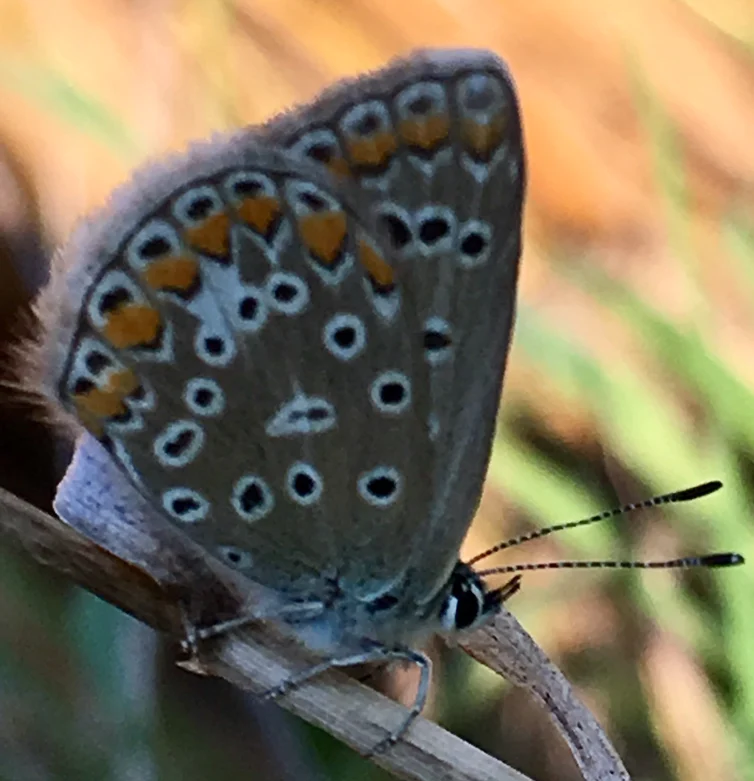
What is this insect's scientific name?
Polyommatus icarus
